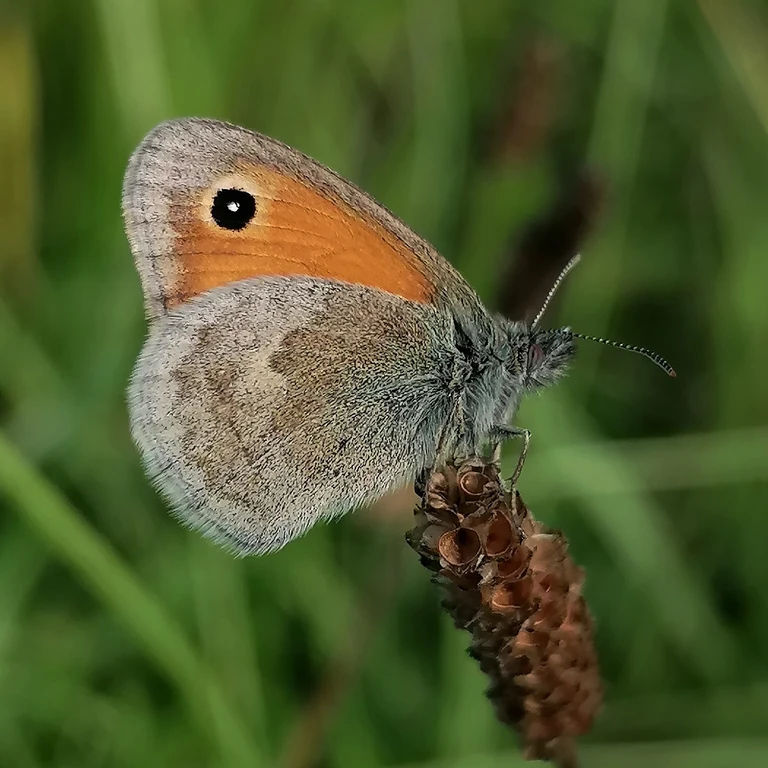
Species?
Coenonympha pamphilus
